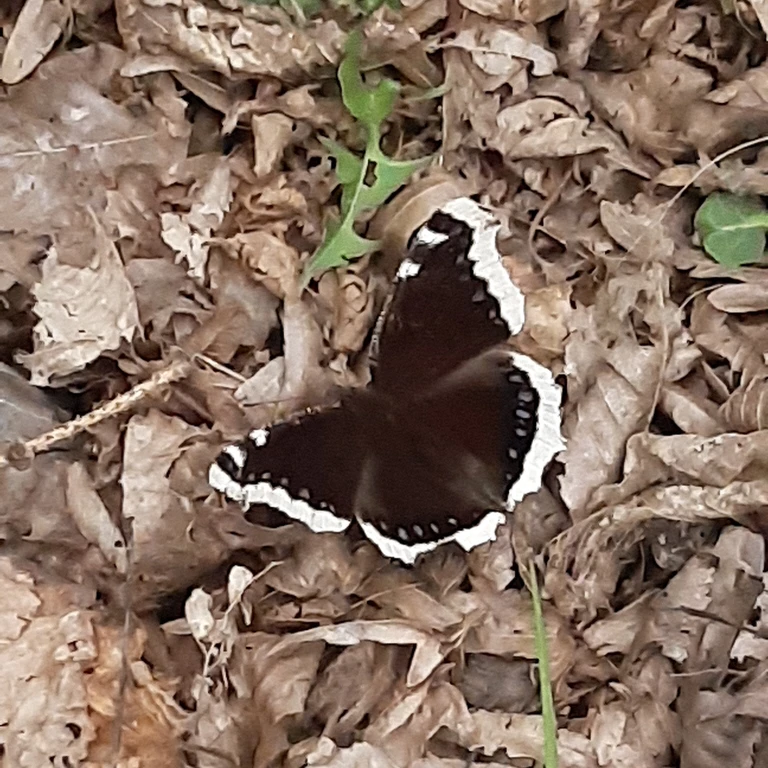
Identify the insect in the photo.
Nymphalis antiopa
